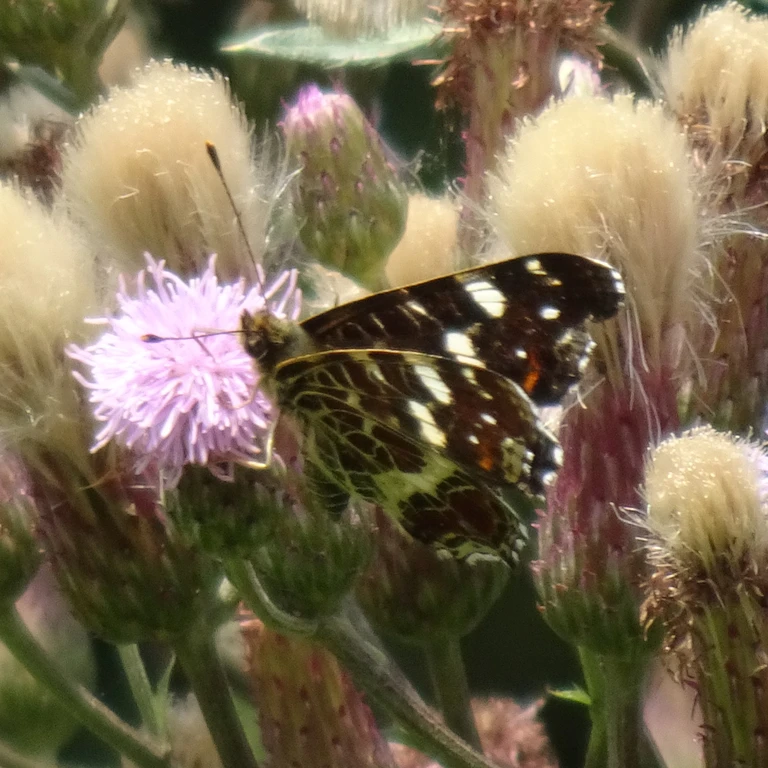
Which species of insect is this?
Araschnia levana
